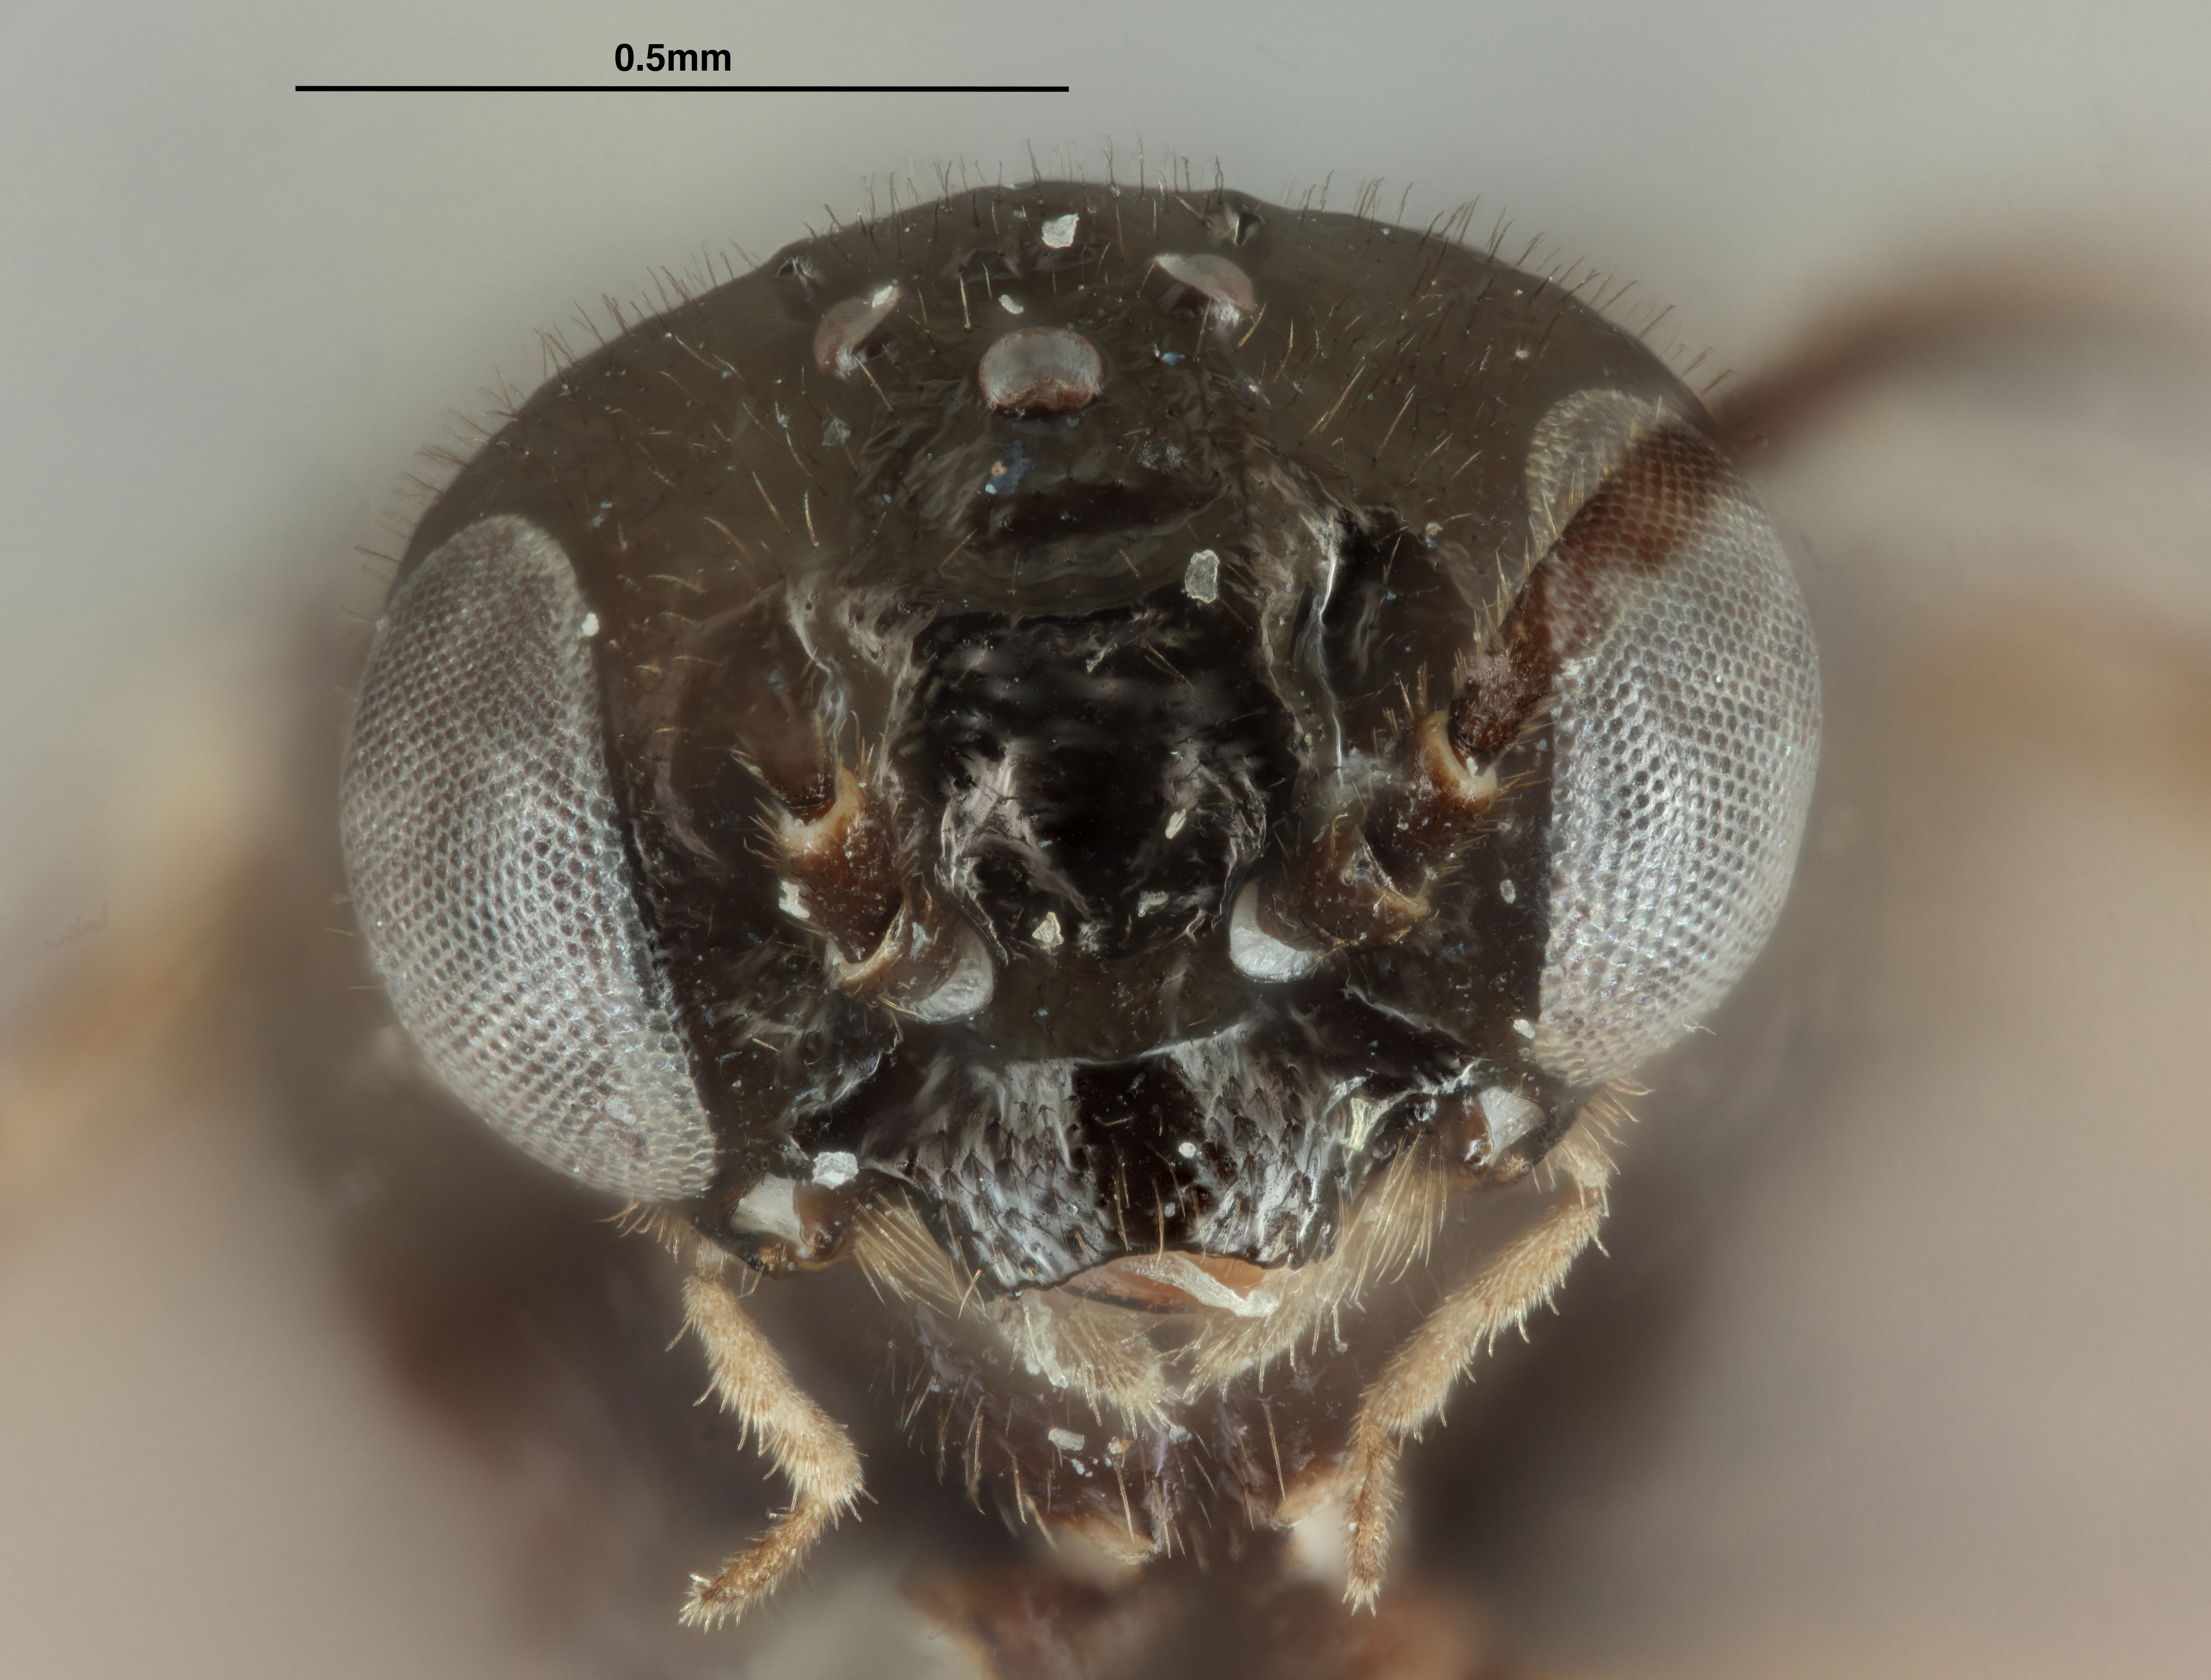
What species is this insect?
Scolioneura vaccinii
